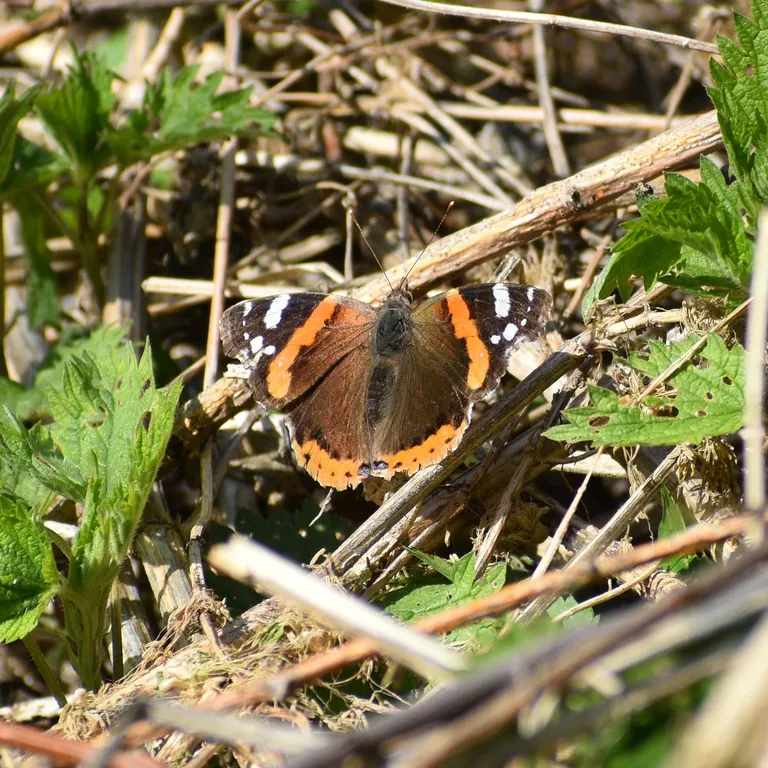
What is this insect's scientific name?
Vanessa atalanta
